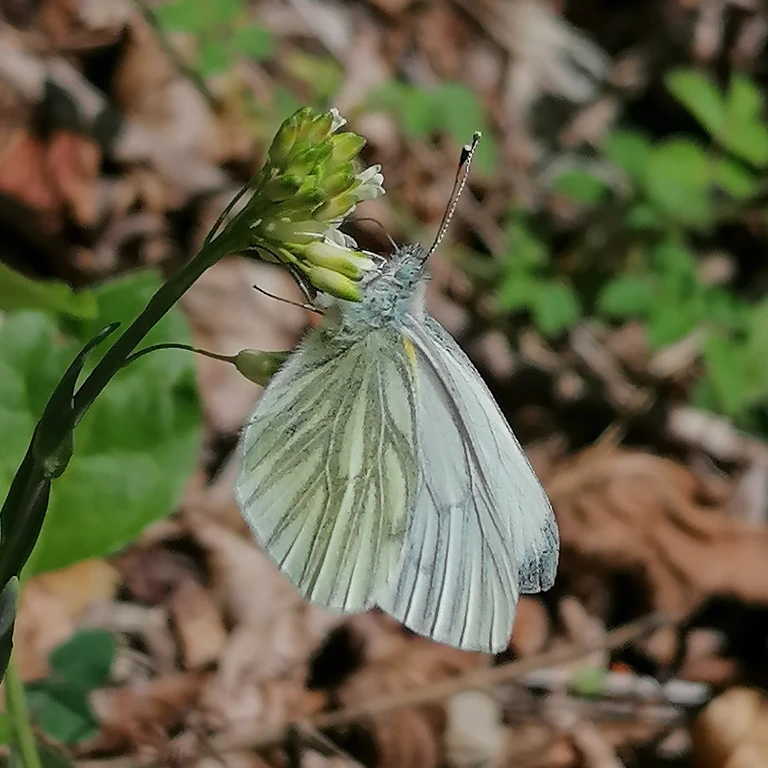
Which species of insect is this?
Pieris napi
